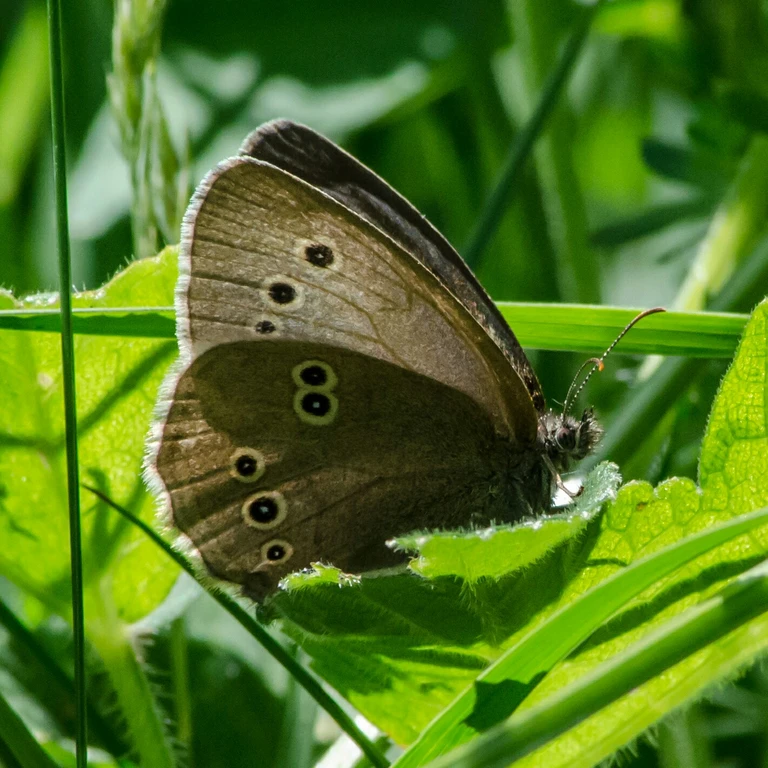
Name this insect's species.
Aphantopus hyperantus
